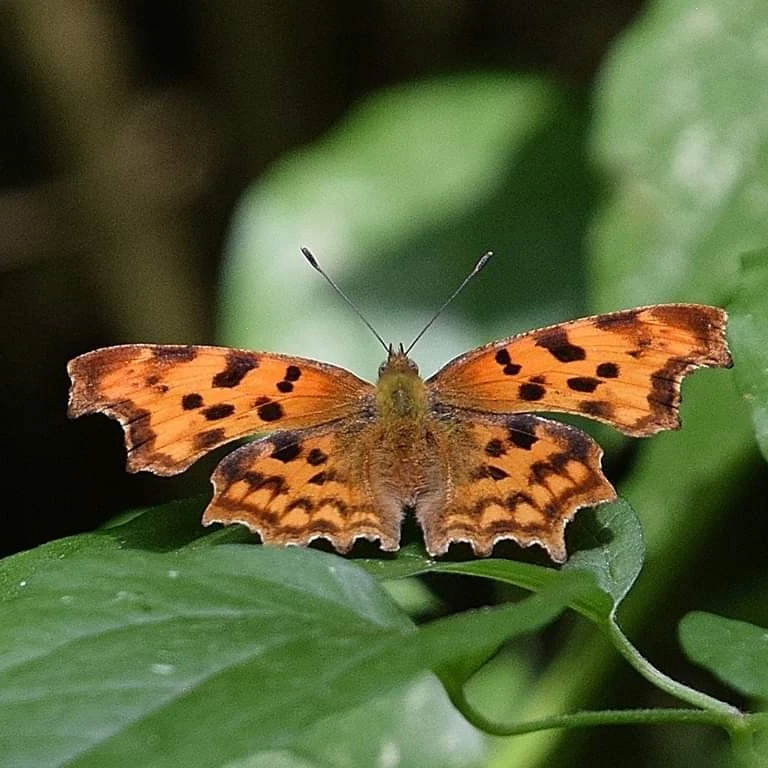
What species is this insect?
Polygonia c-album
